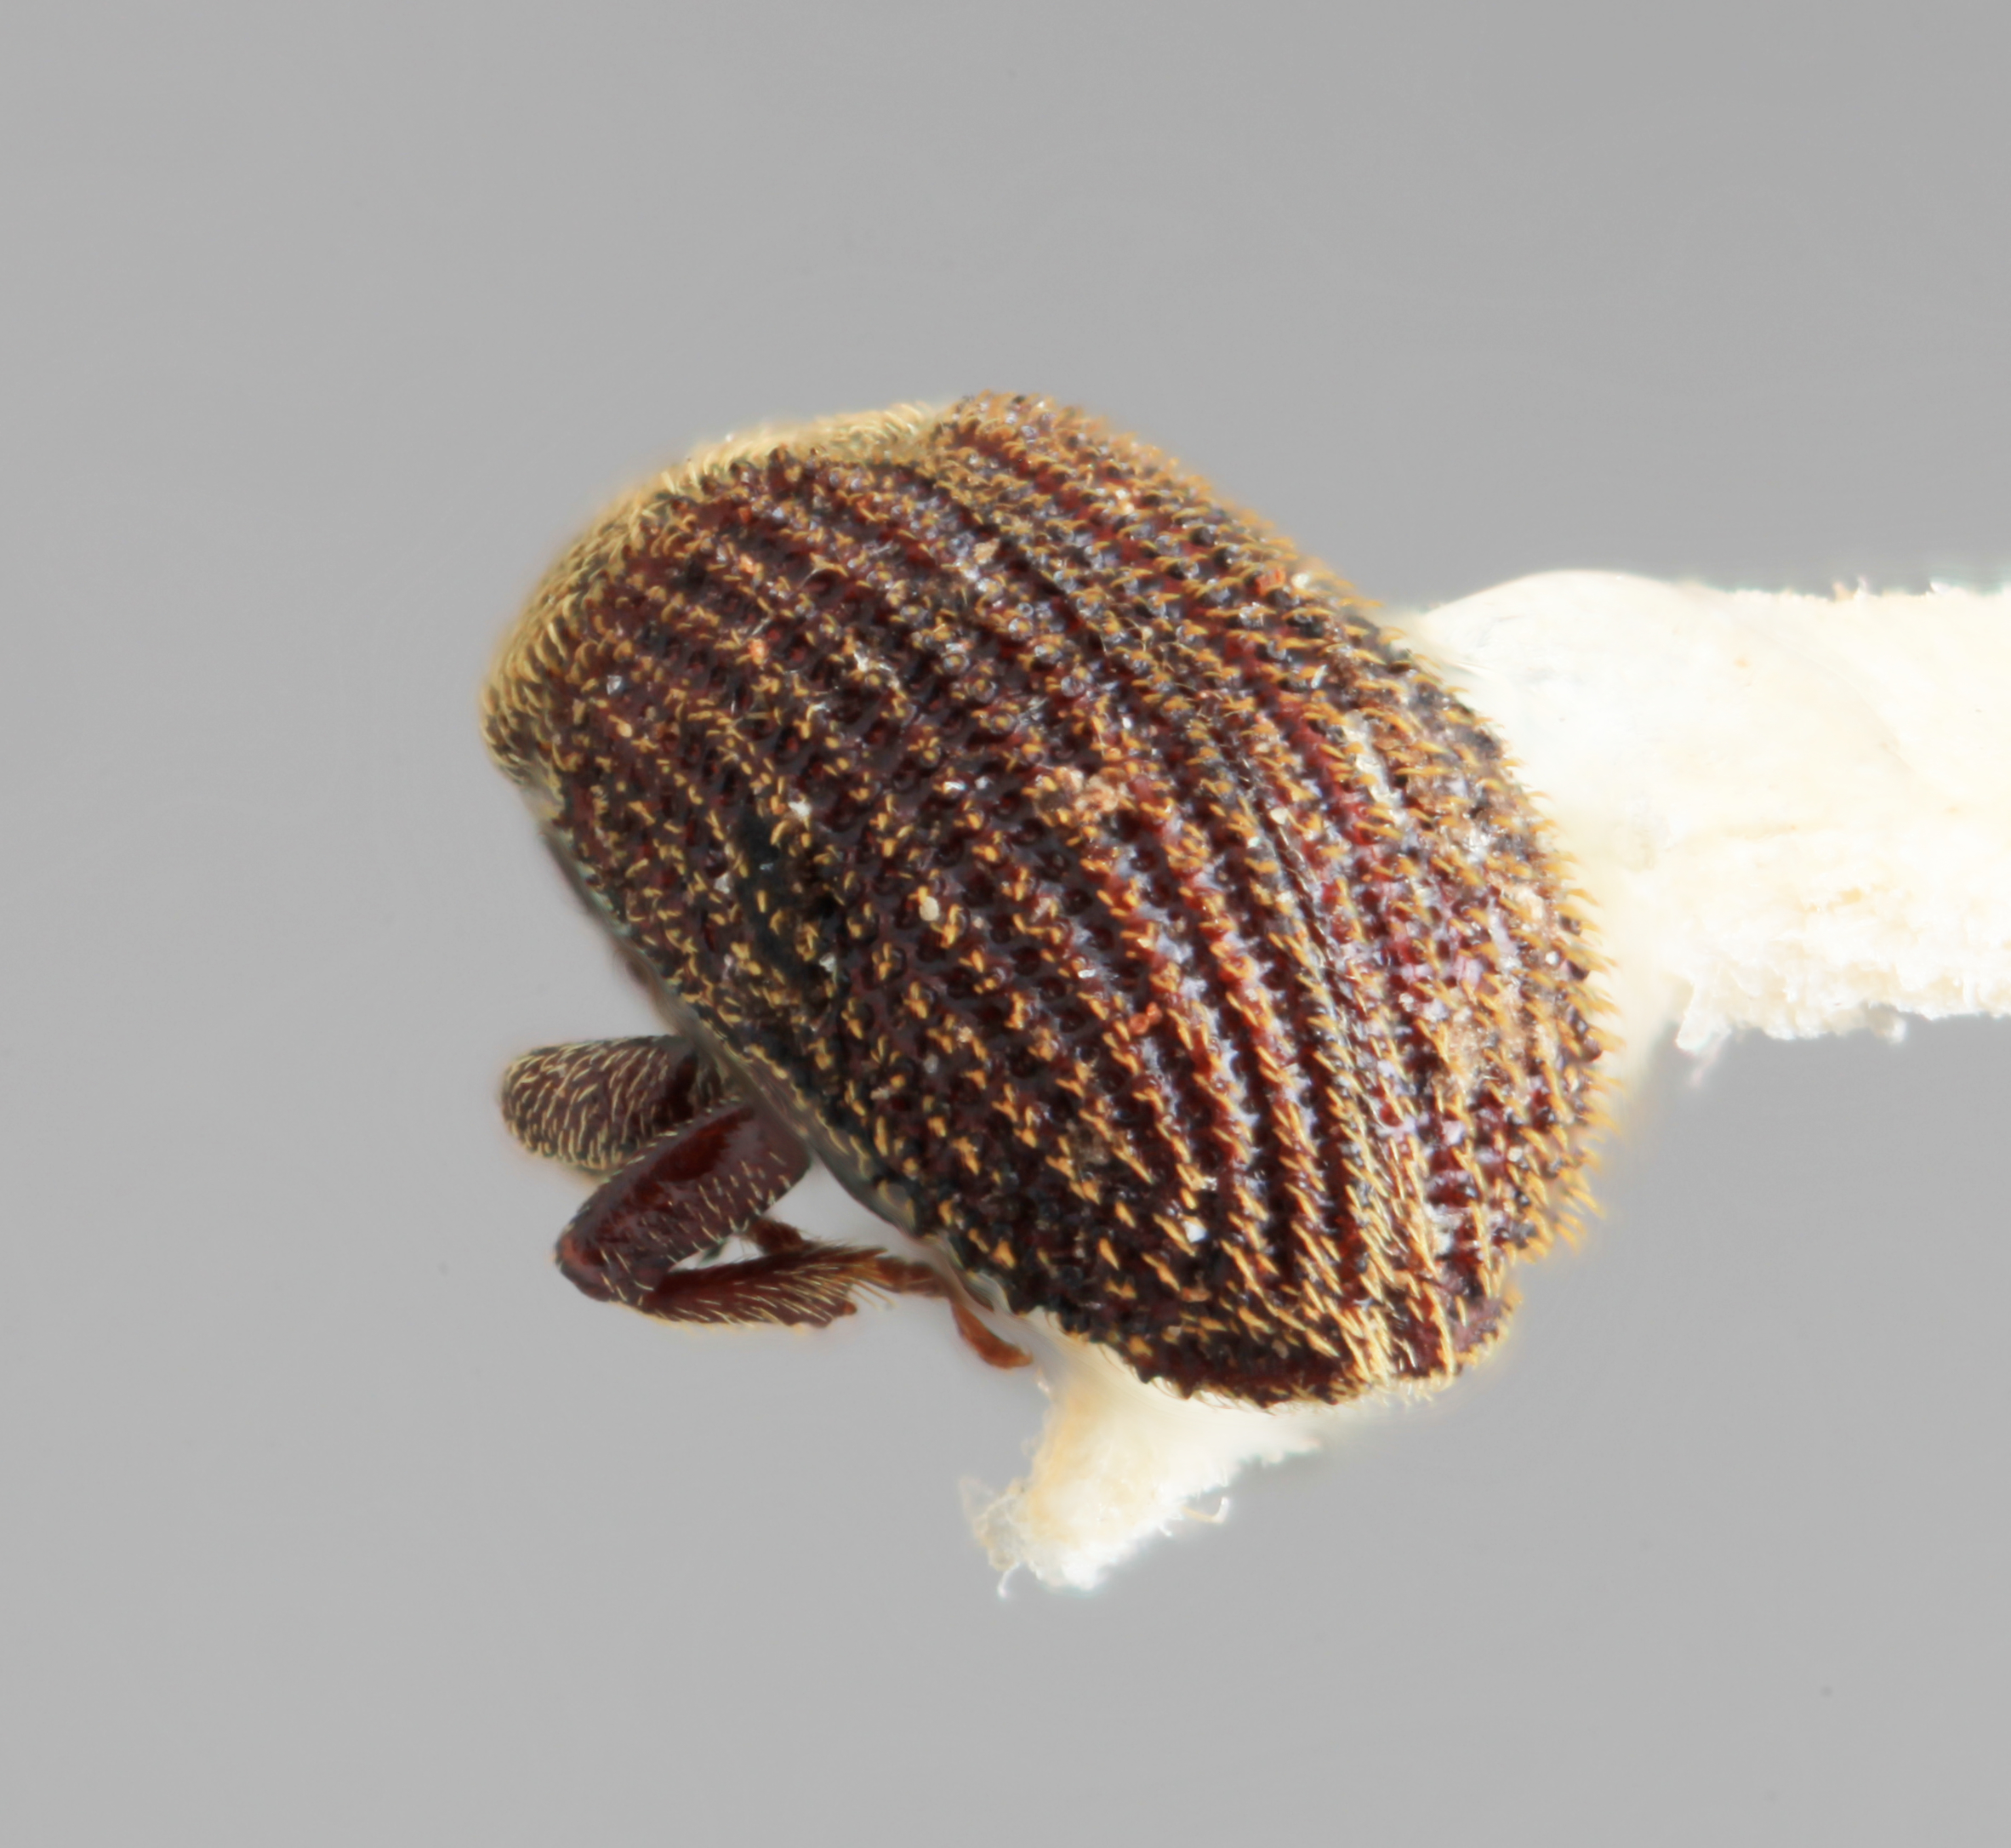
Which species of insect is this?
Pseudoxylechinus rugatus
